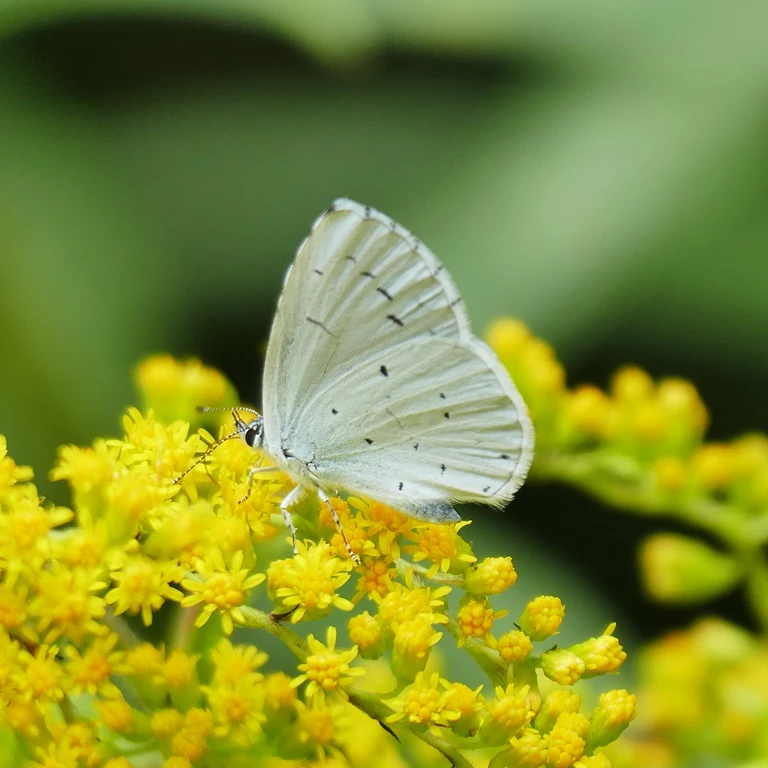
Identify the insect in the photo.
Celastrina argiolus
